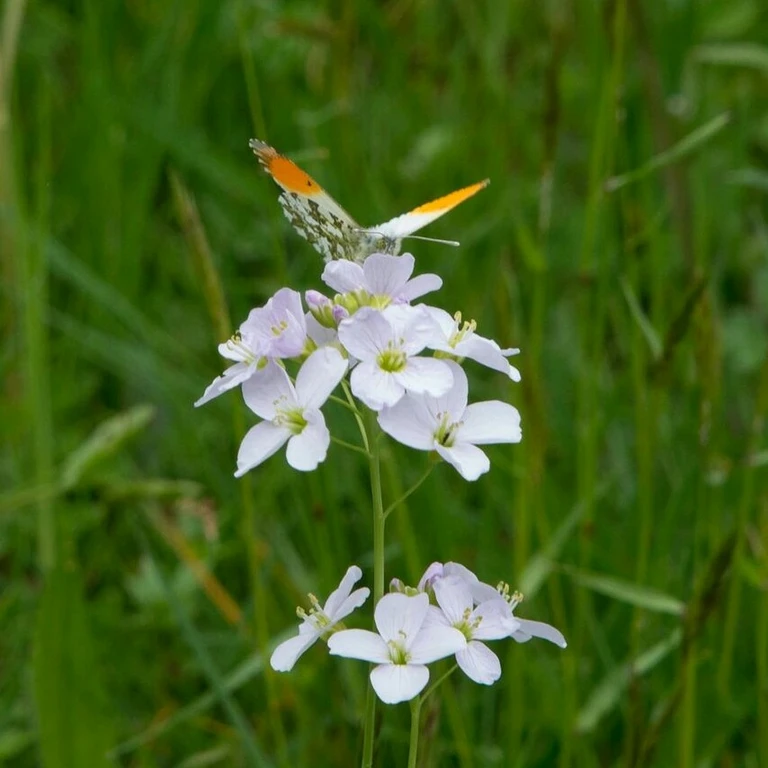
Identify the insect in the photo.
Anthocharis cardamines
